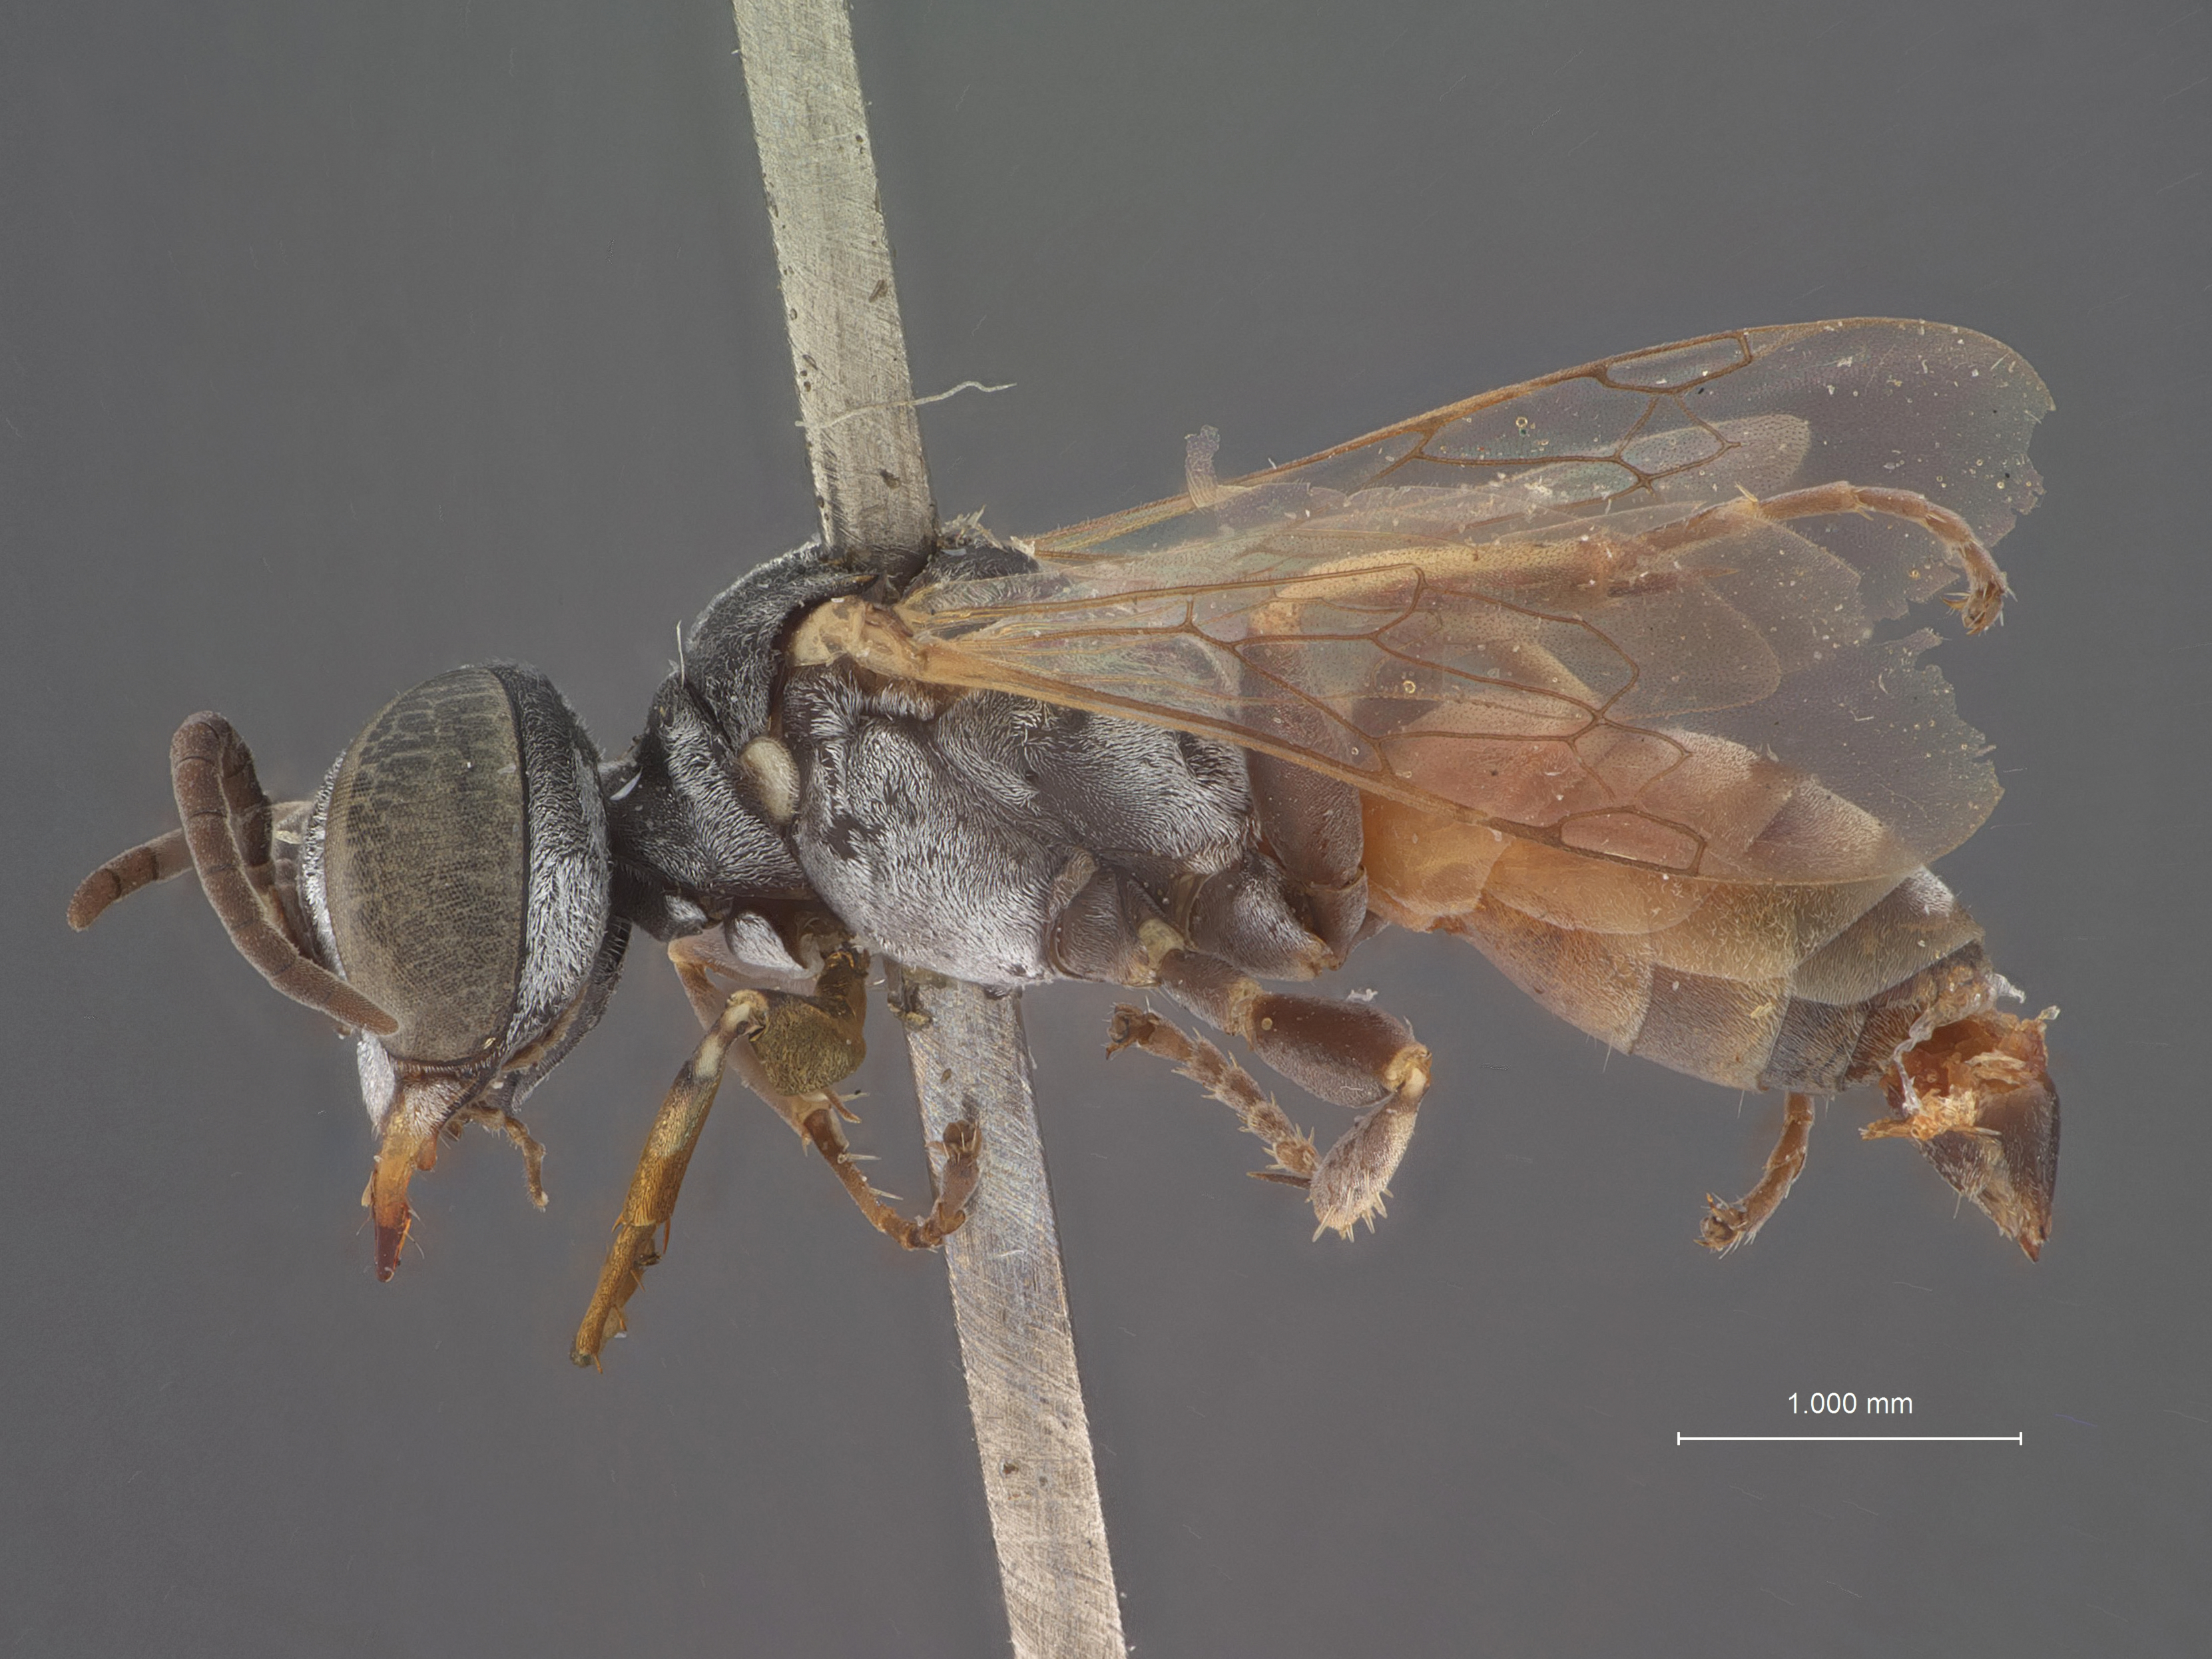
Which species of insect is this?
Gastrosericus tissa
